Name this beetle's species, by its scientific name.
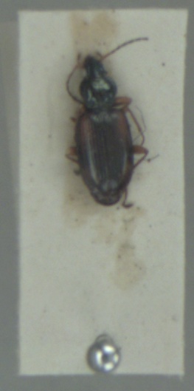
Bembidion tetracolum
